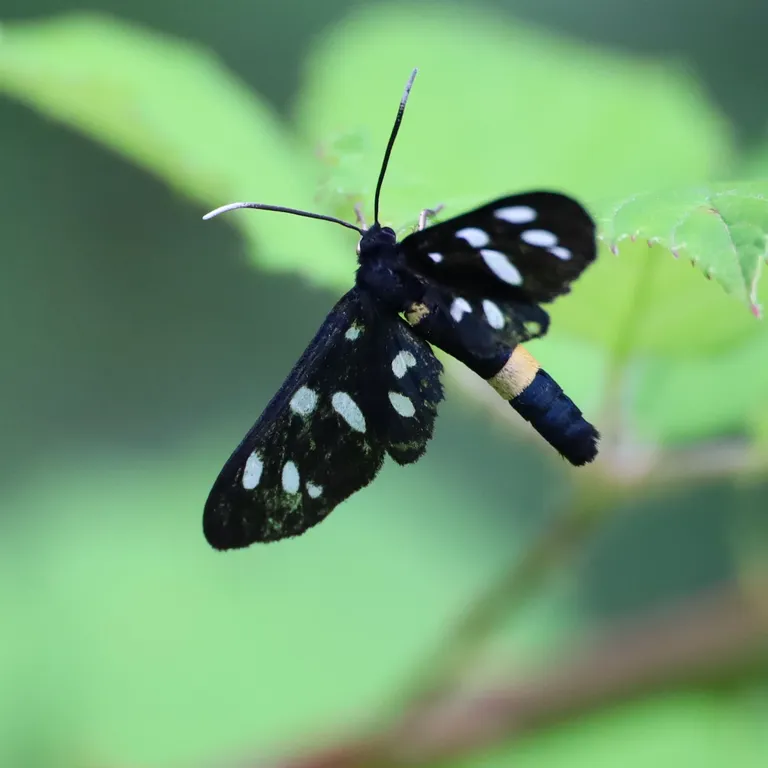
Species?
Amata phegea
